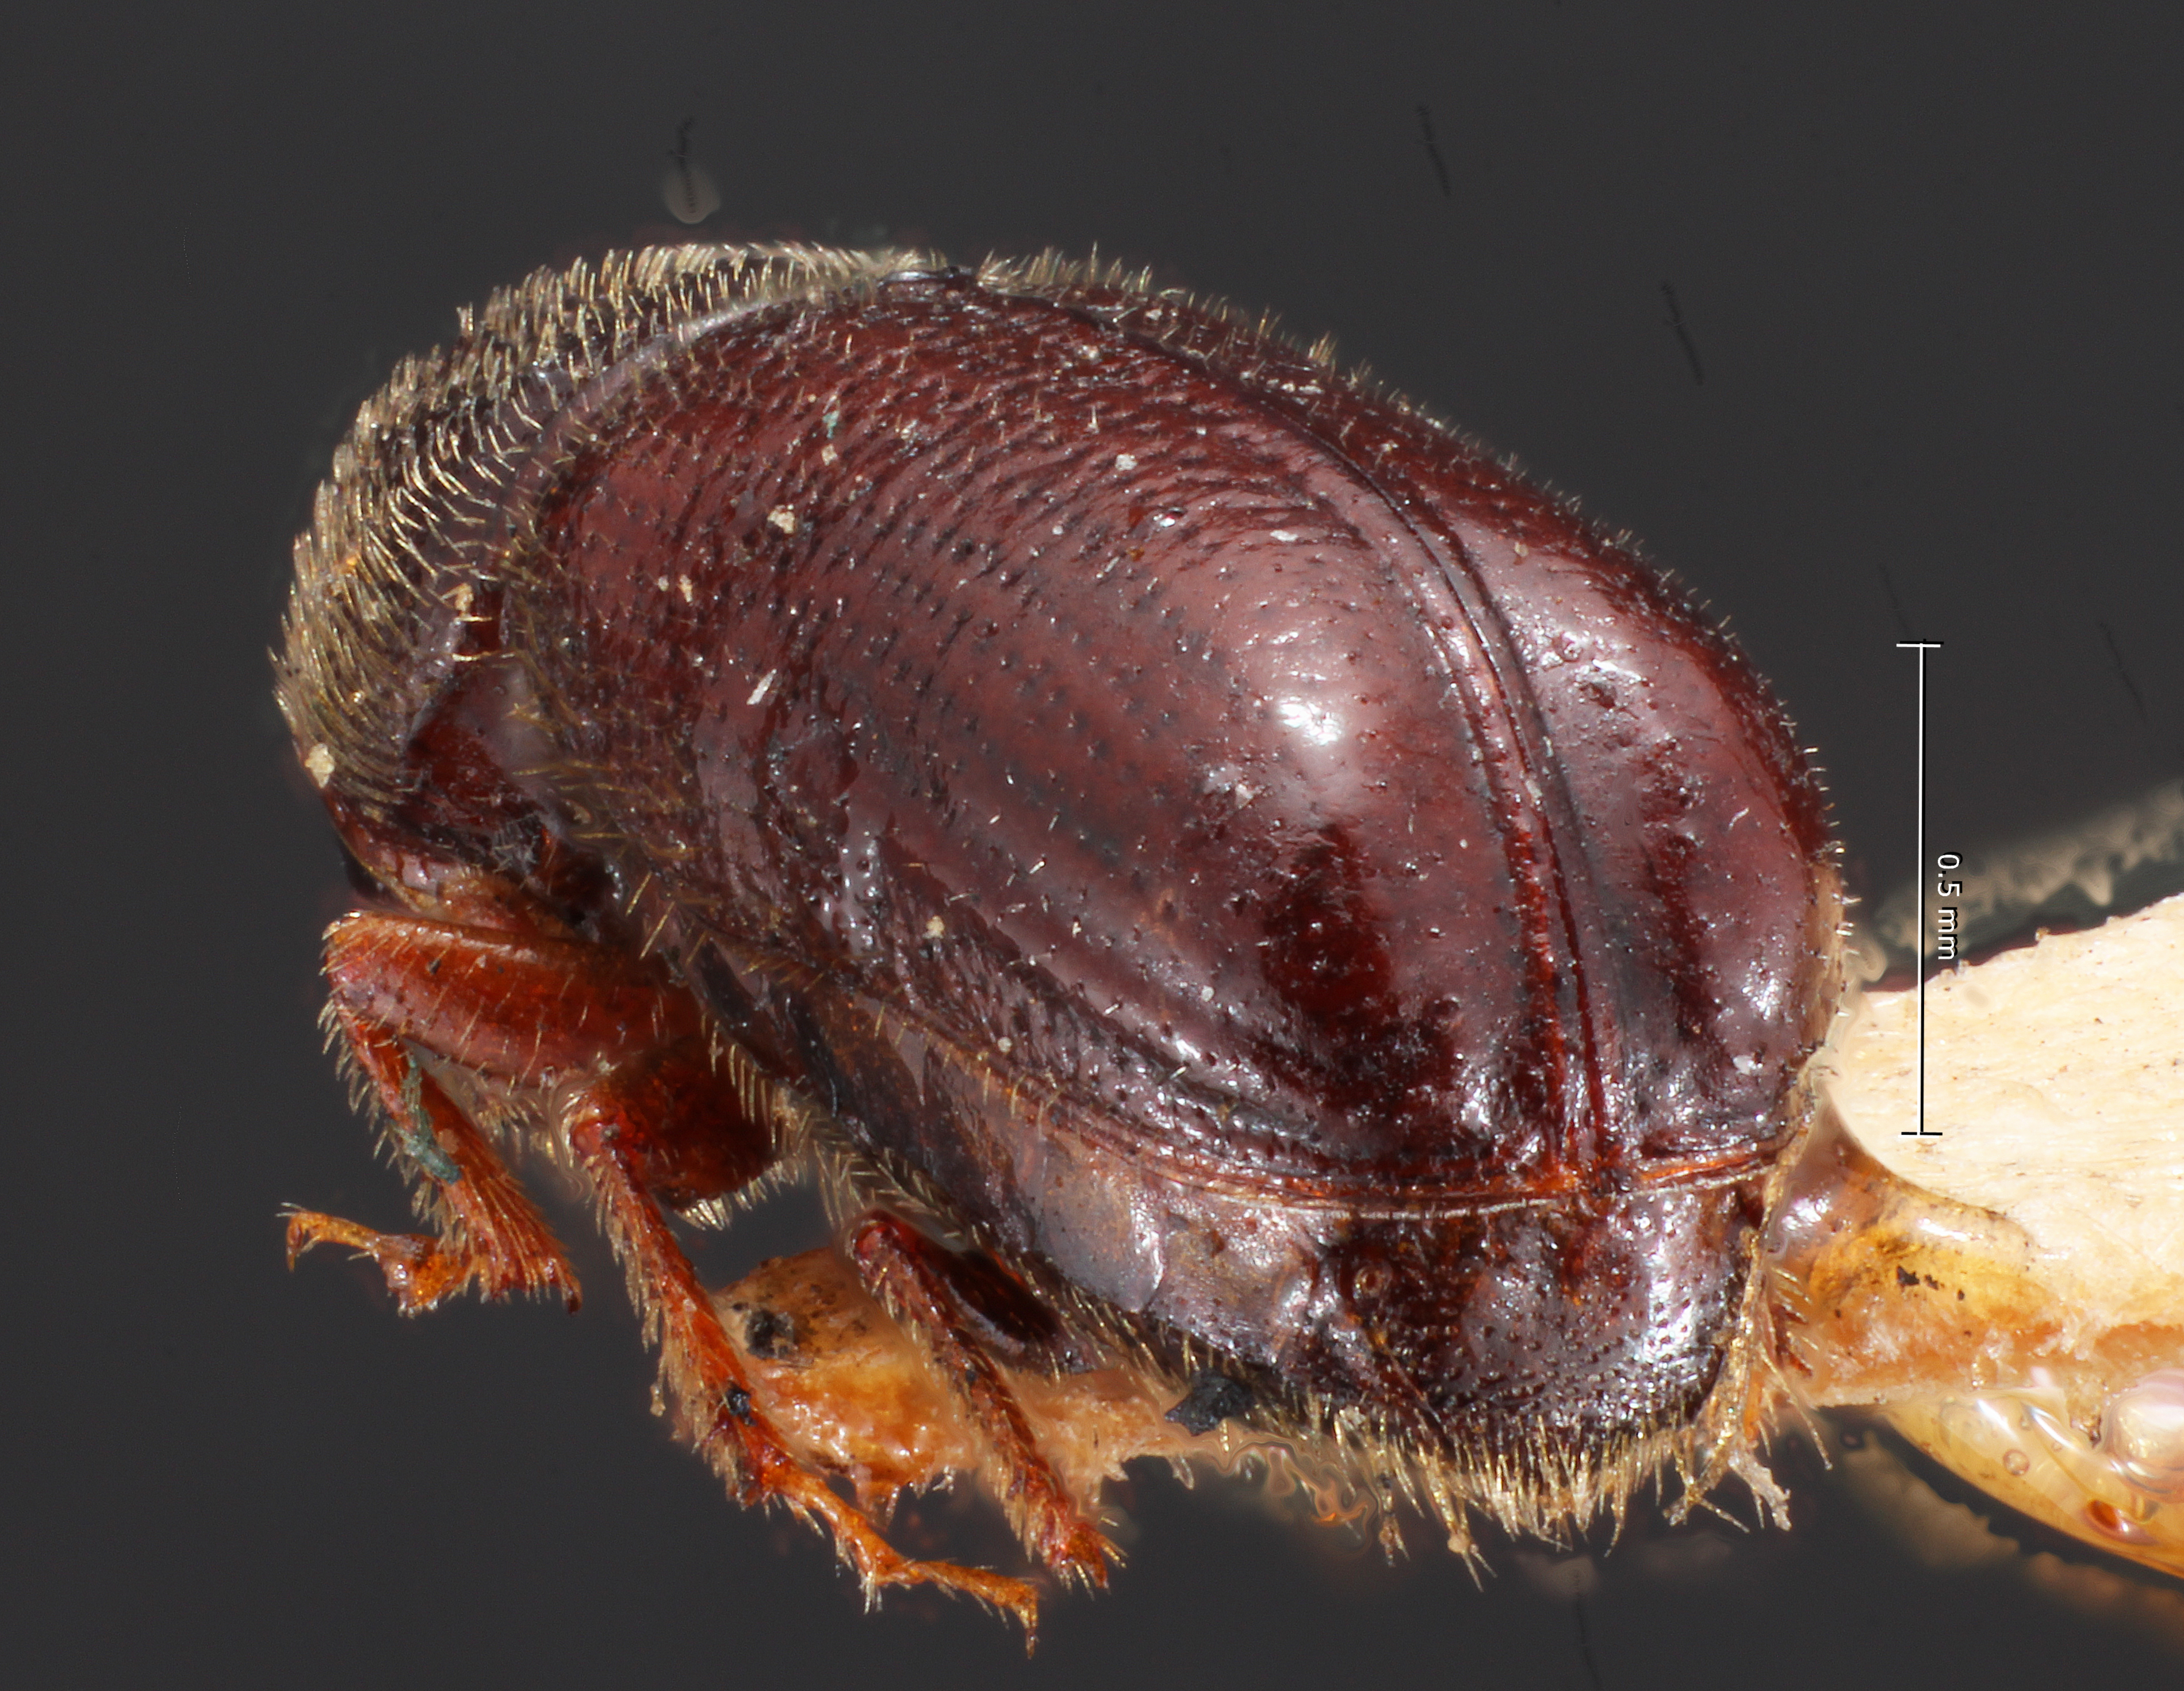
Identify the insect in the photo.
Myeloborus iniquus
